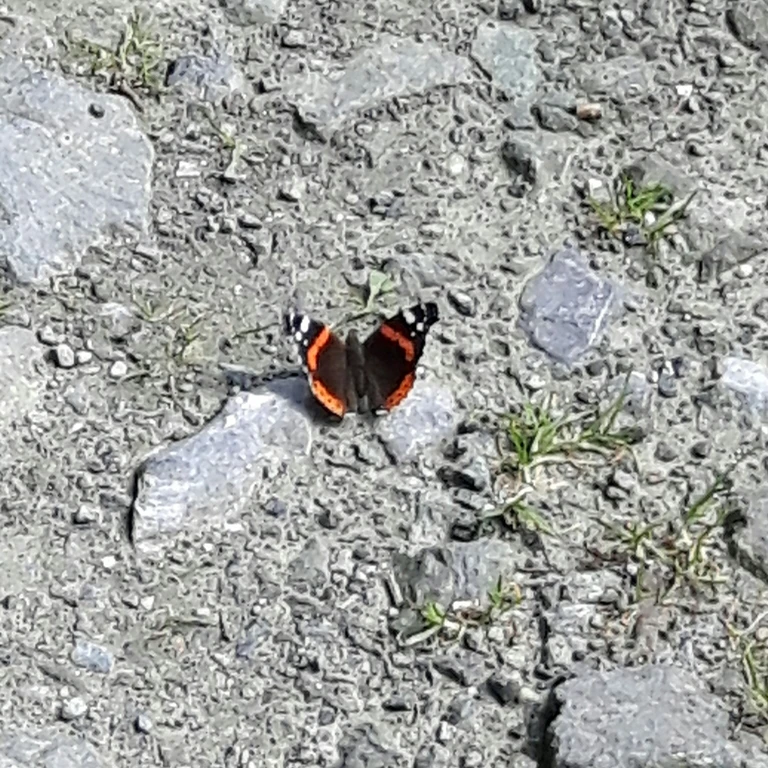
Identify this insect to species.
Vanessa atalanta
